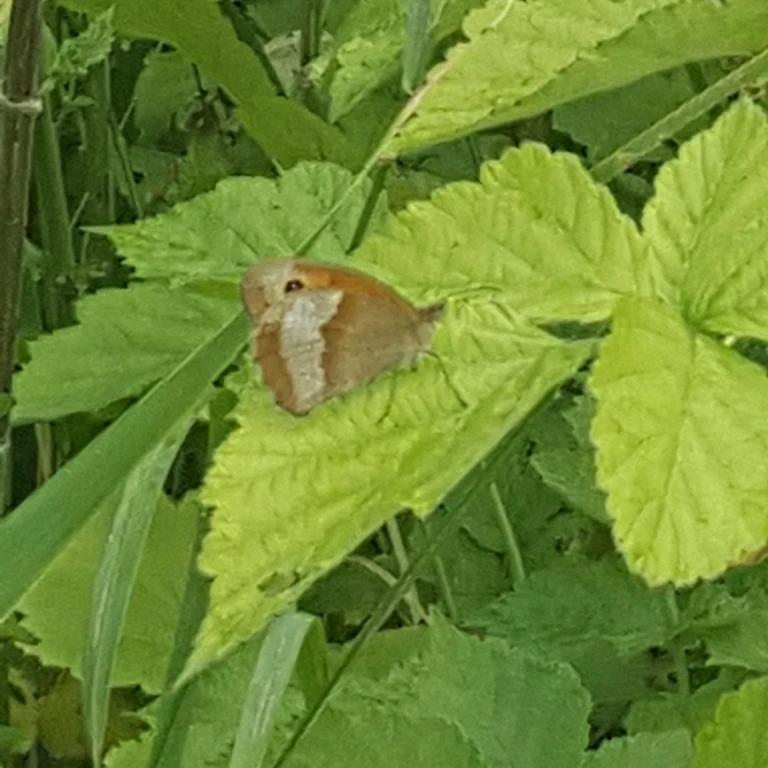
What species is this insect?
Maniola jurtina
